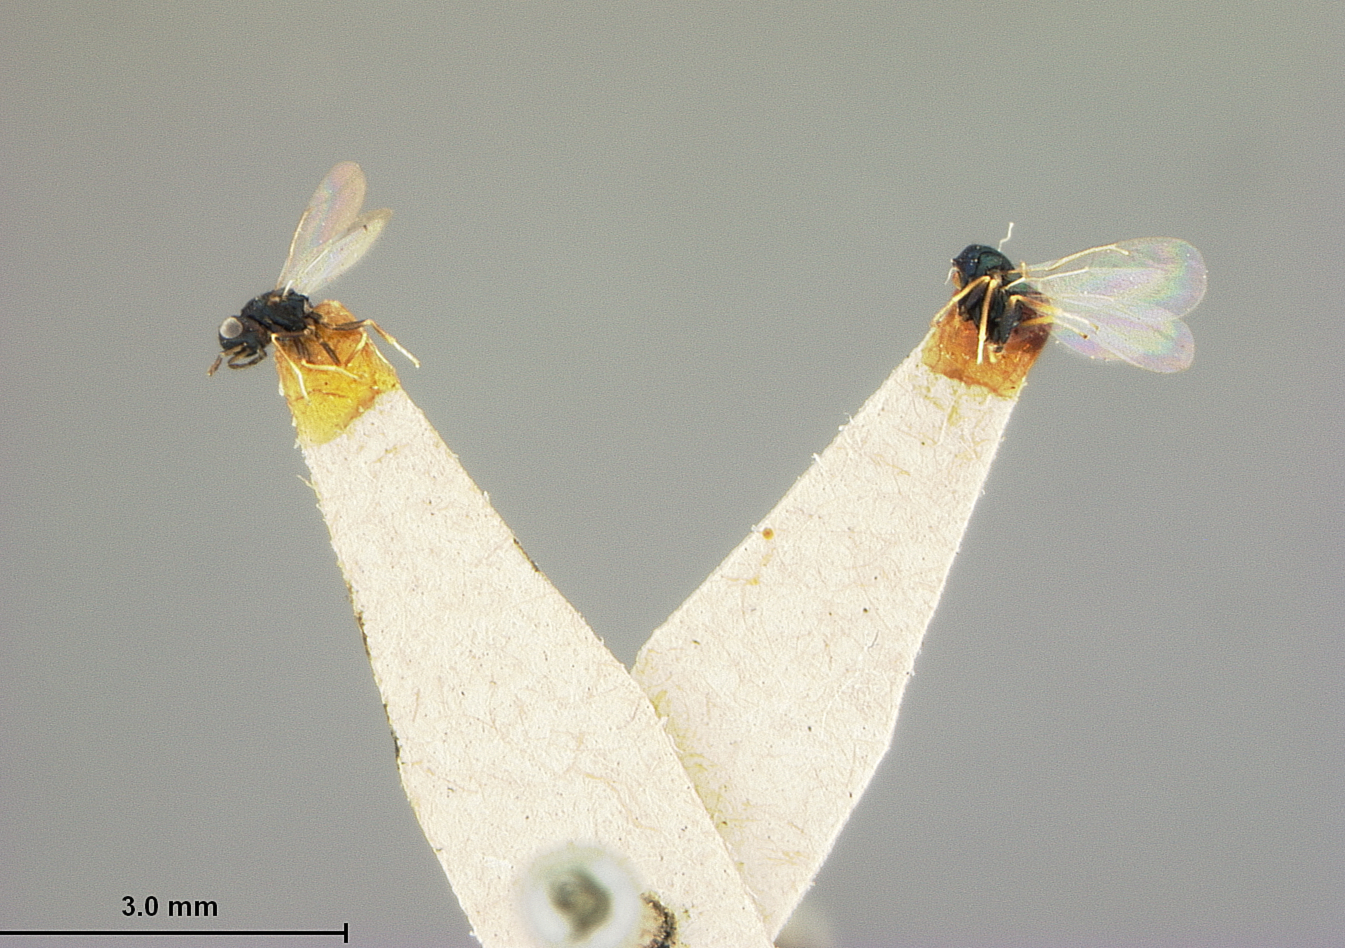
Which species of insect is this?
Tetrastichus scolyti
